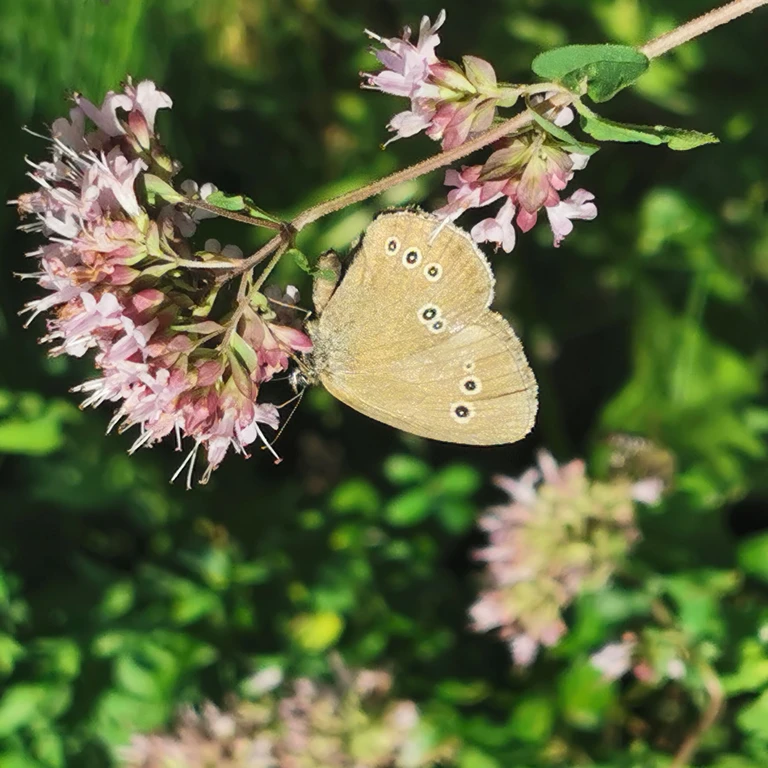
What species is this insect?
Aphantopus hyperantus
